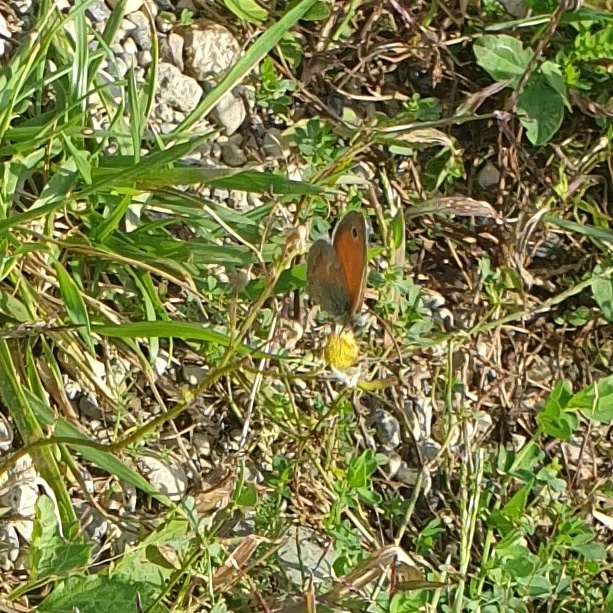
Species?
Coenonympha pamphilus
